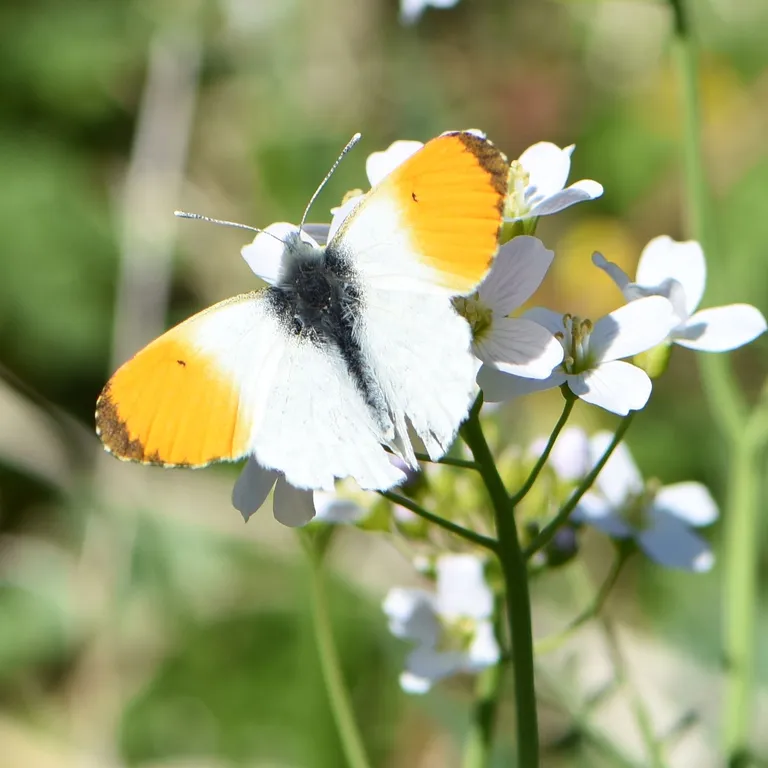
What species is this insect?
Anthocharis cardamines
